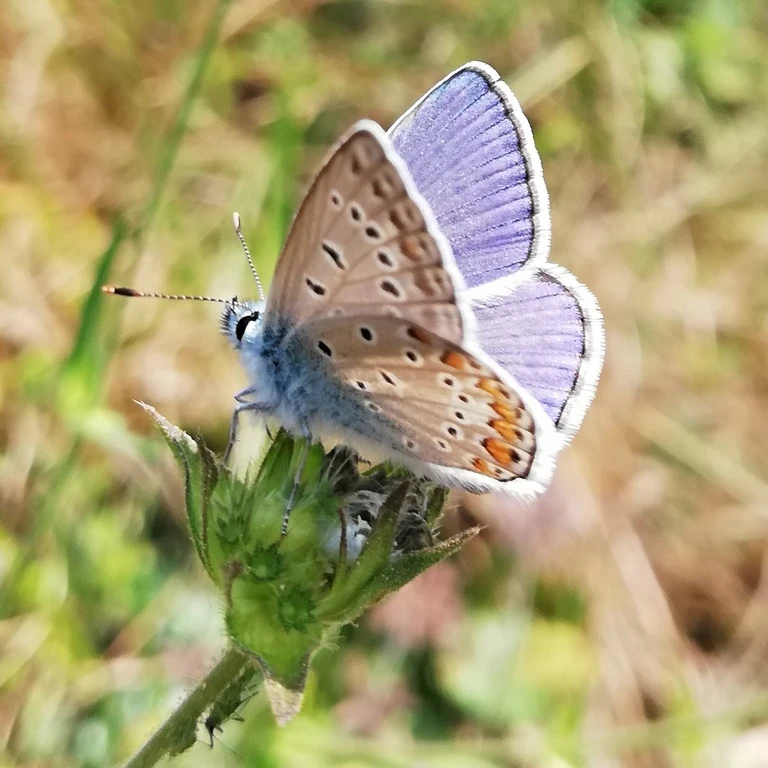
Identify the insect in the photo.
Polyommatus icarus
